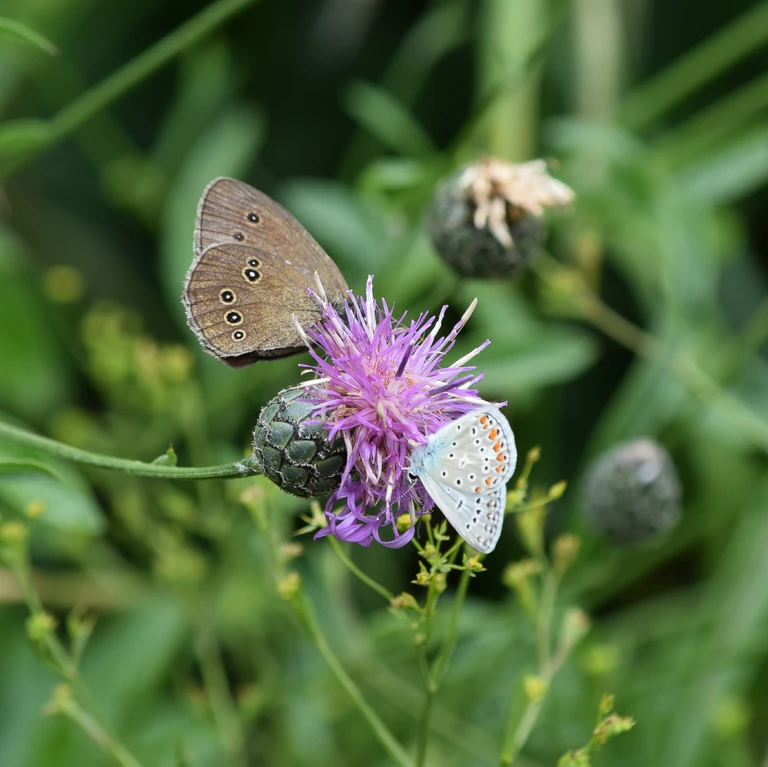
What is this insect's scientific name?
Aphantopus hyperantus
